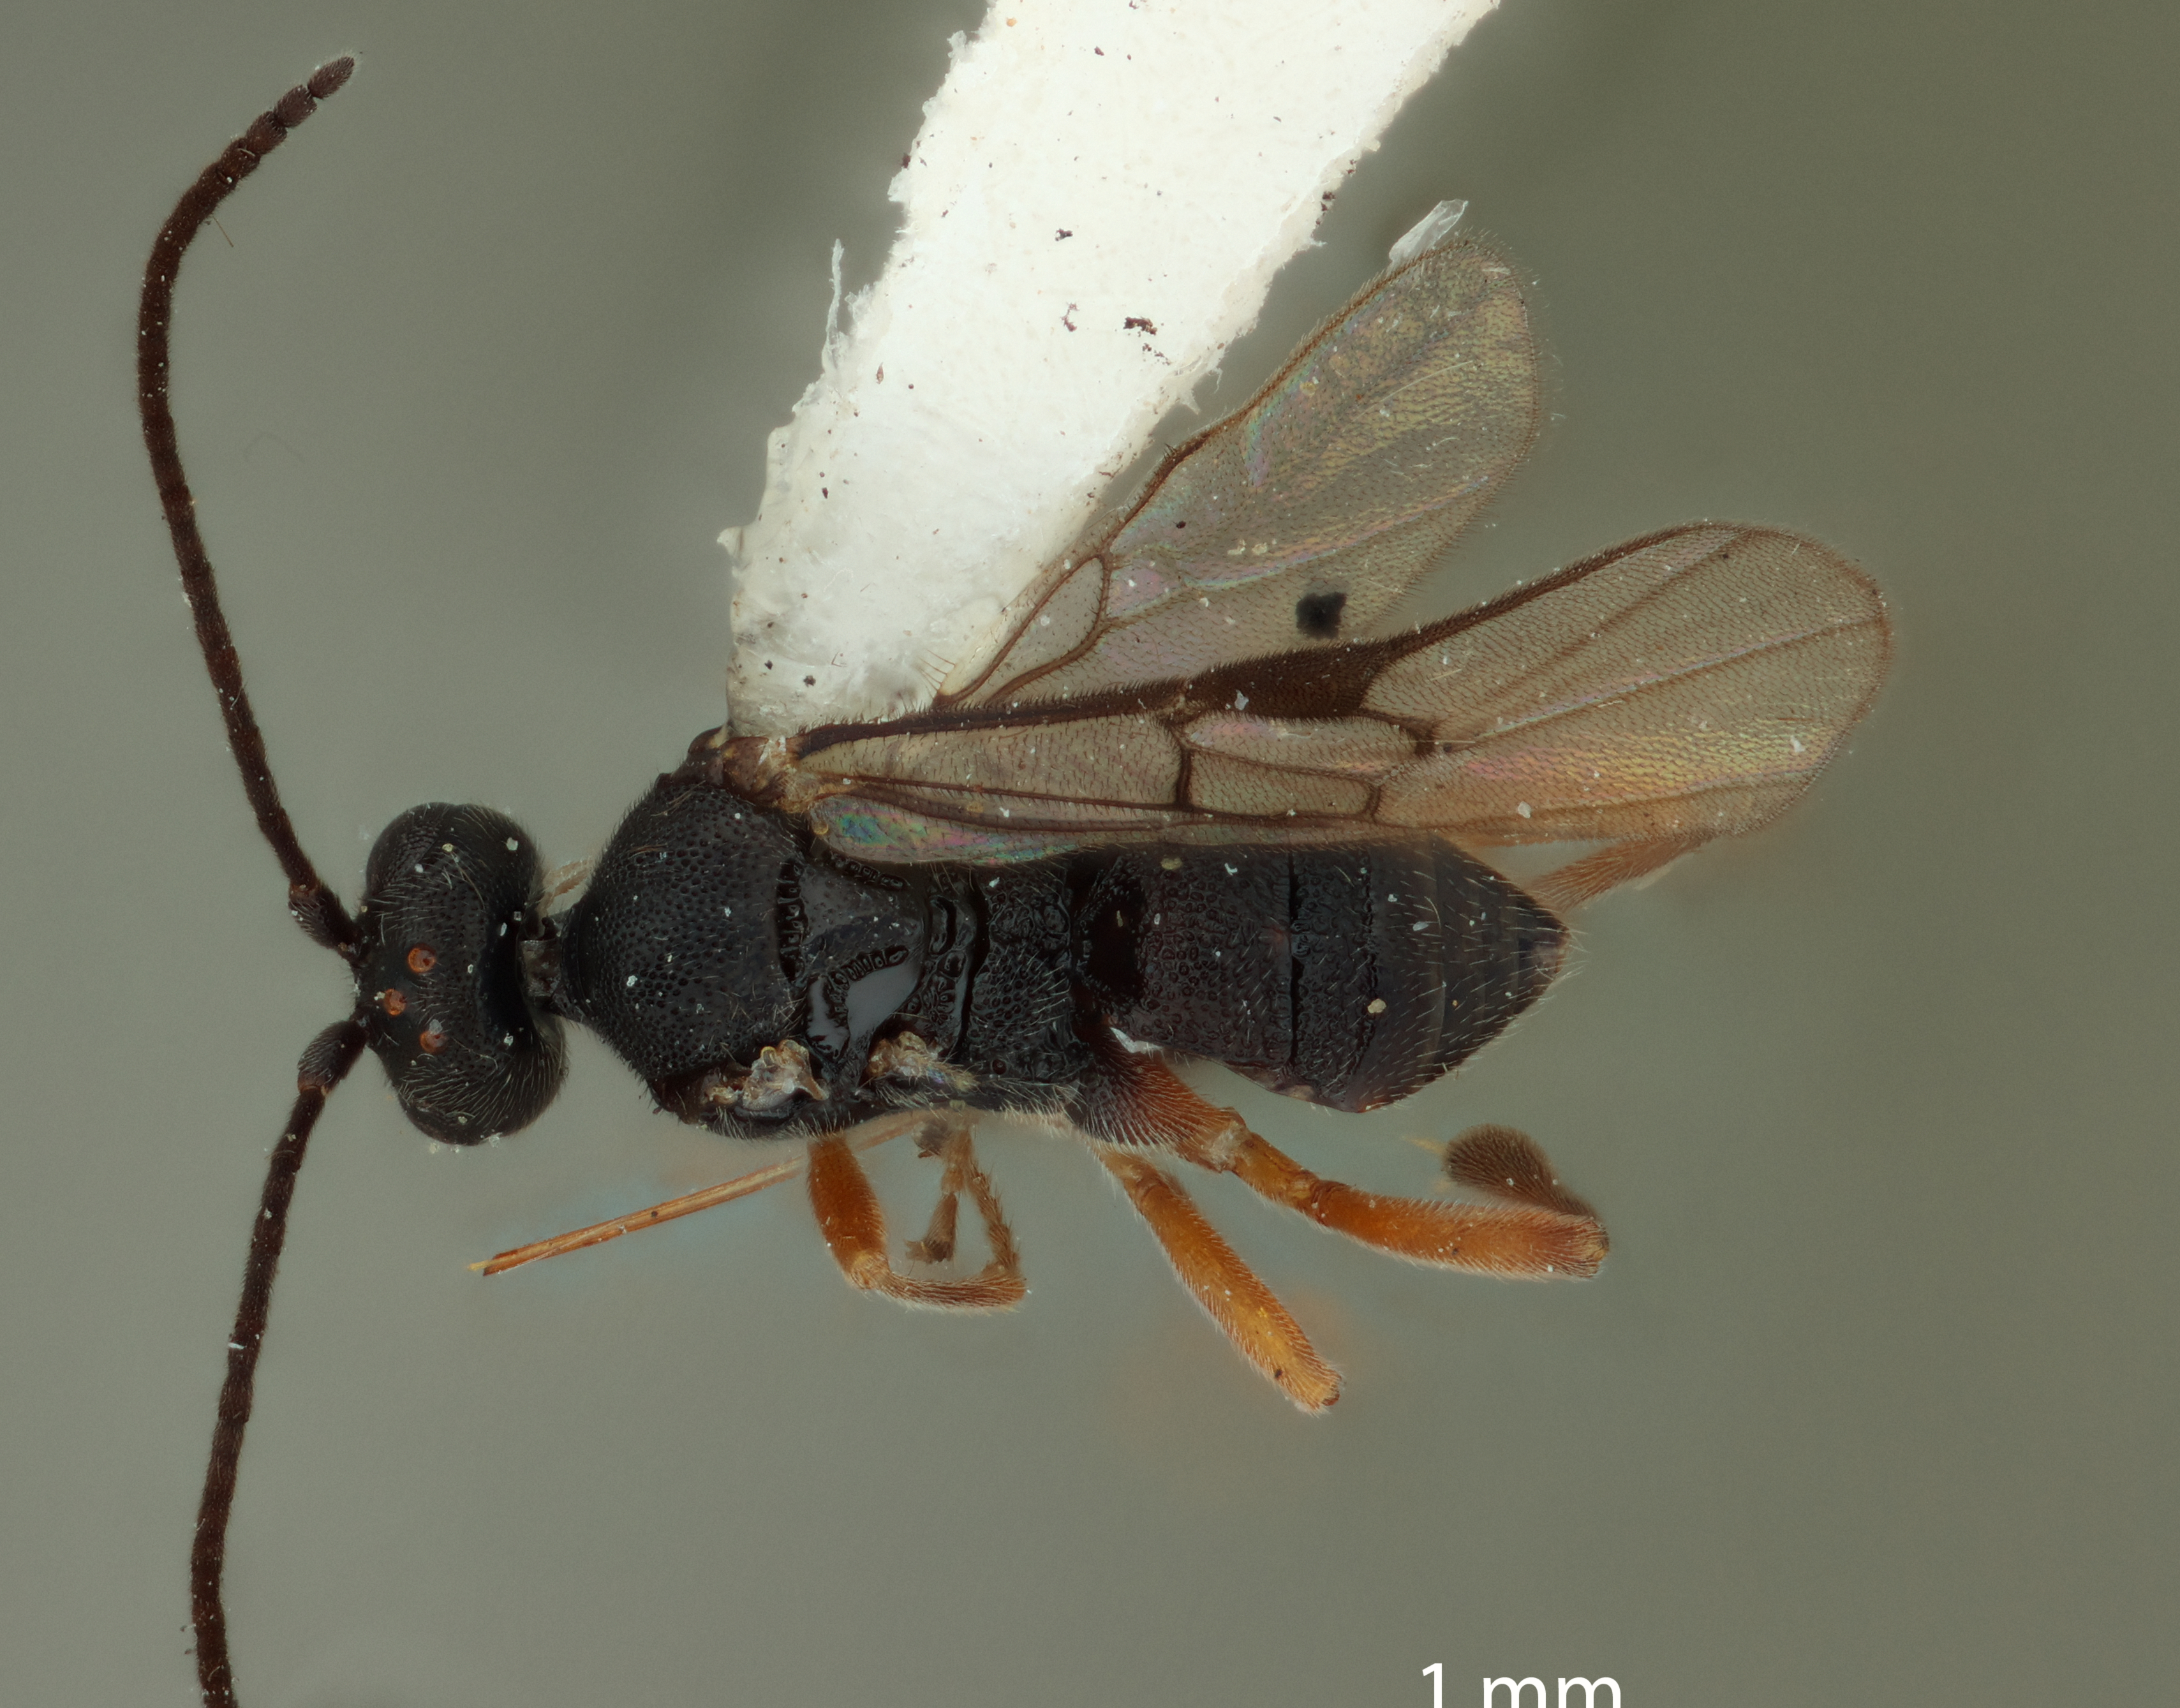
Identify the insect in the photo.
Exoryza minnesota
